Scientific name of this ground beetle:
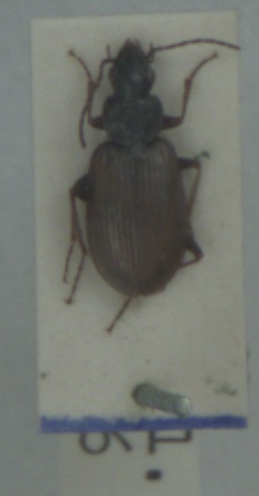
Agonum piceum
